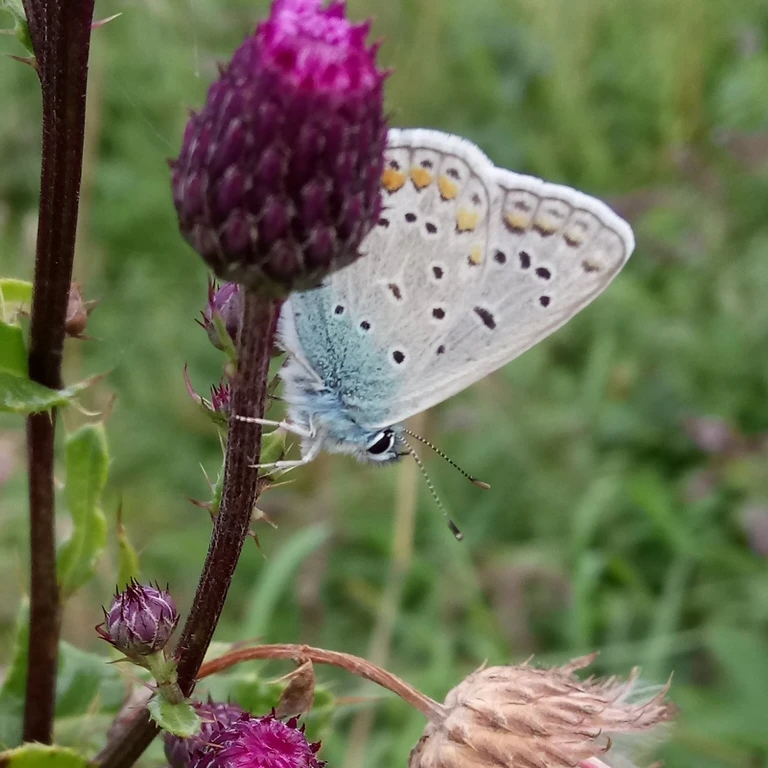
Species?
Polyommatus icarus
